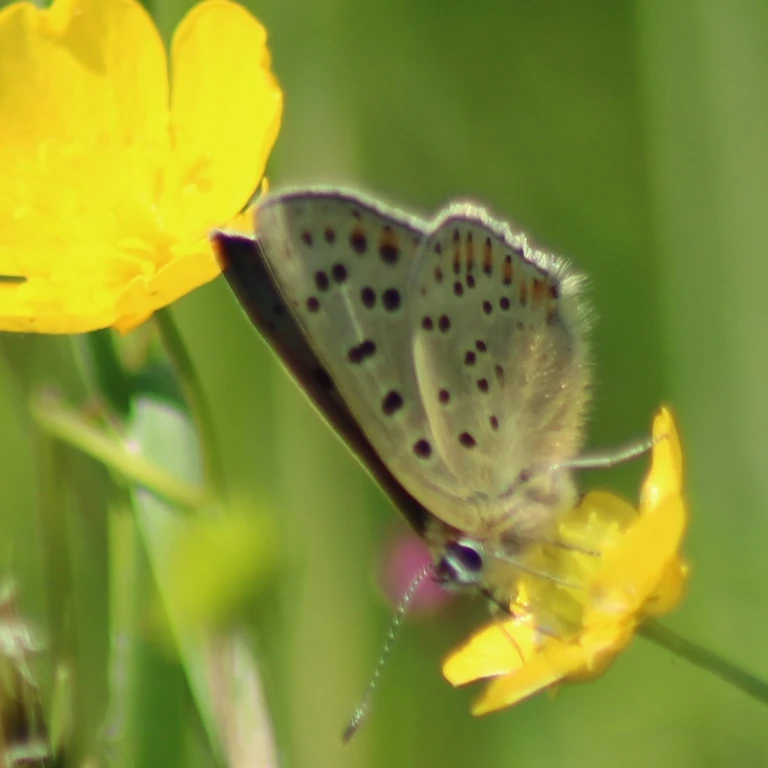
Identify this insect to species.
Lycaena tityrus (also Loweia tityrus)
